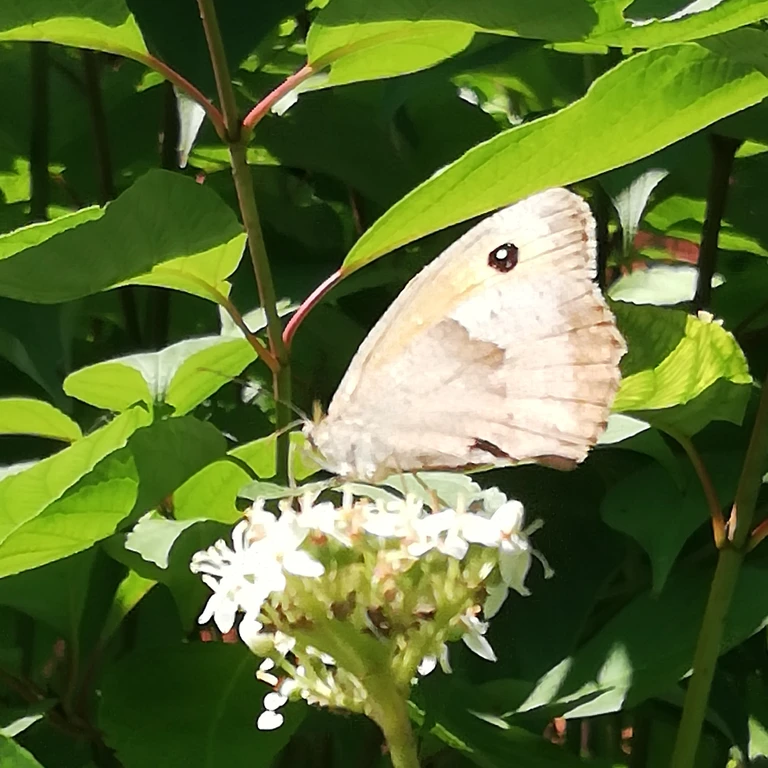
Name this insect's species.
Maniola jurtina
